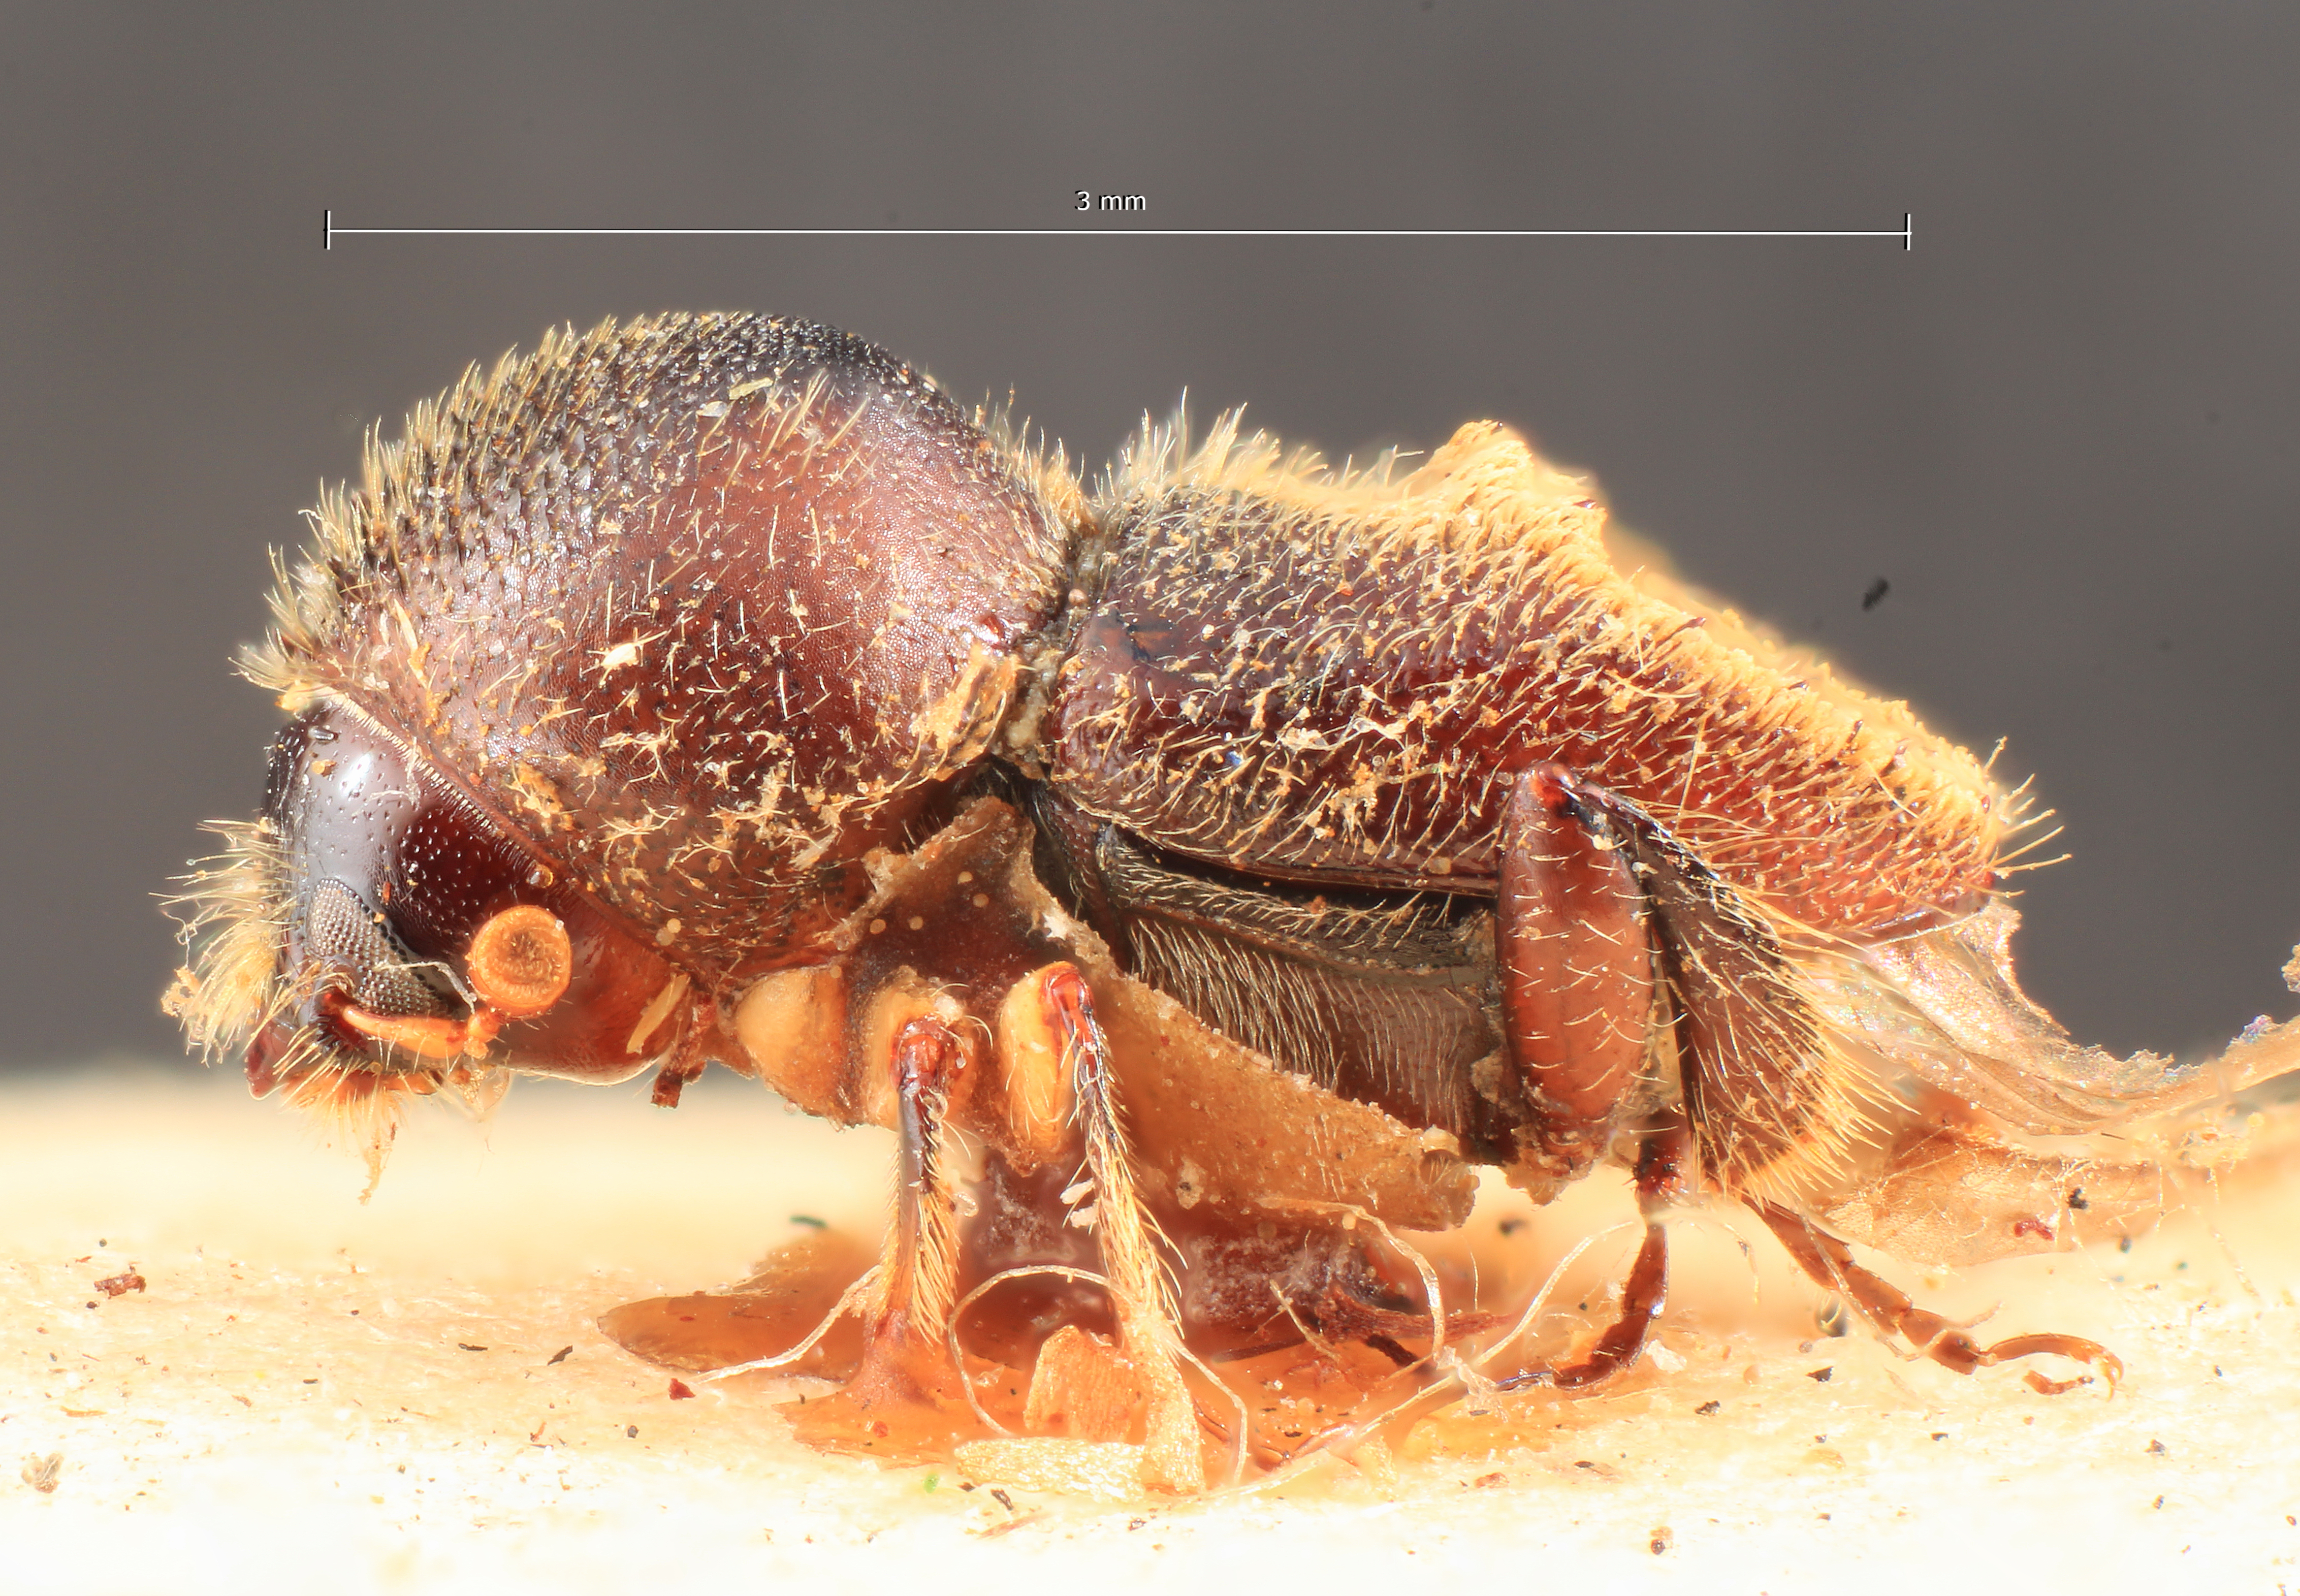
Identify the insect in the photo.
Xyleborus squamulosus
